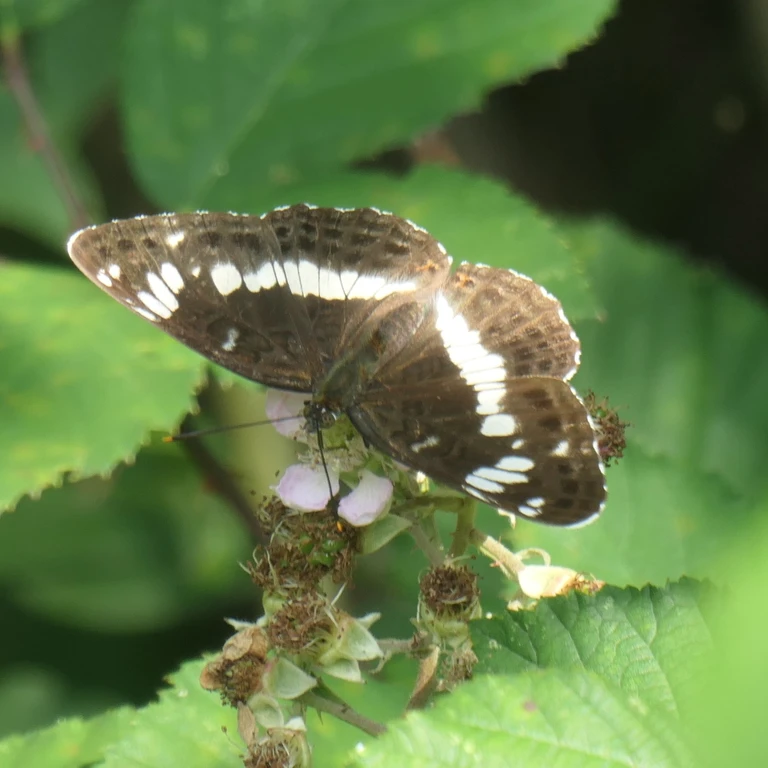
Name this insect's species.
Limenitis camilla (also Ladoga camilla)
